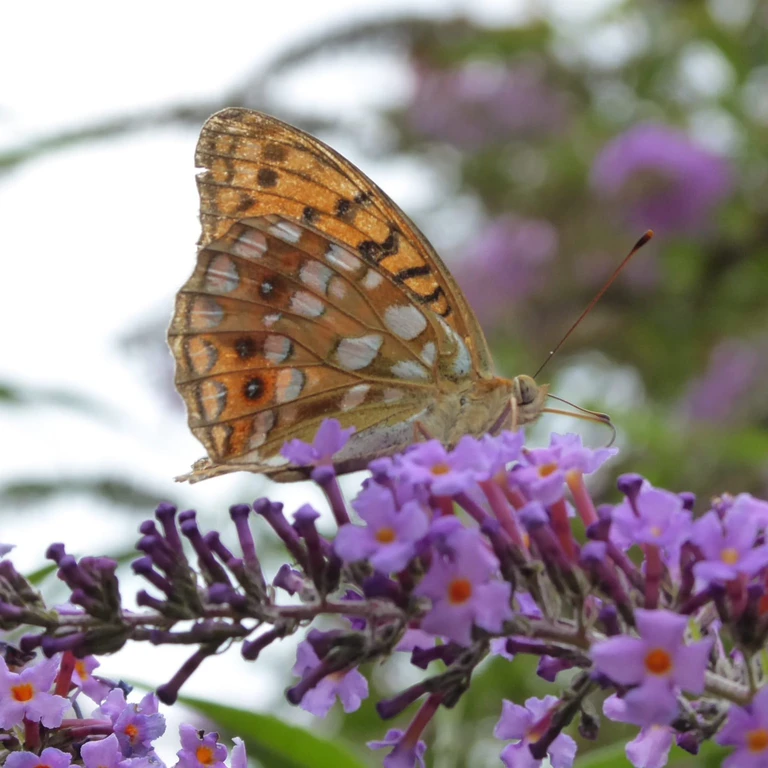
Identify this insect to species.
Fabriciana adippe
